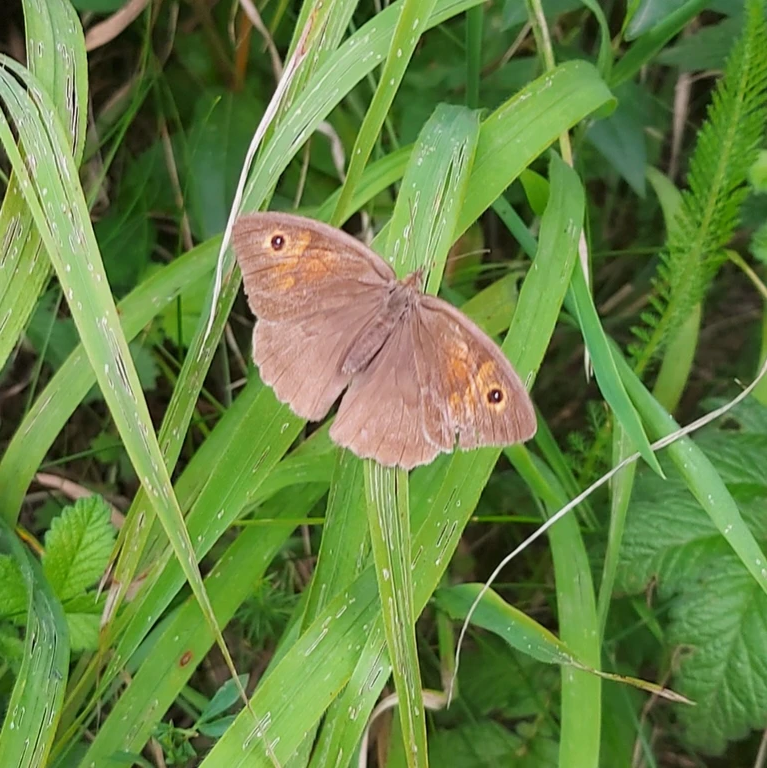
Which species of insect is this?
Maniola jurtina
